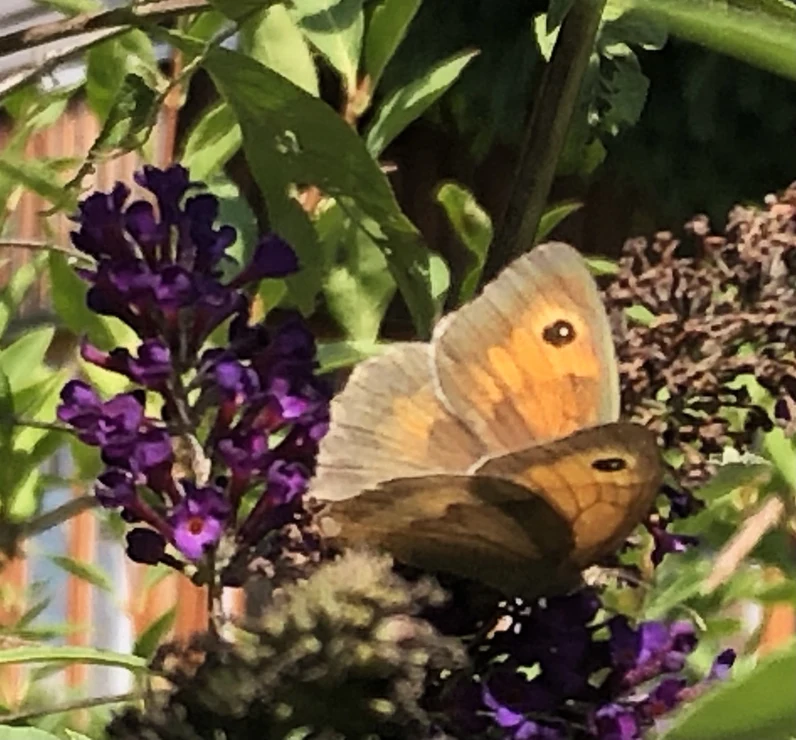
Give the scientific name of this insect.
Maniola jurtina
